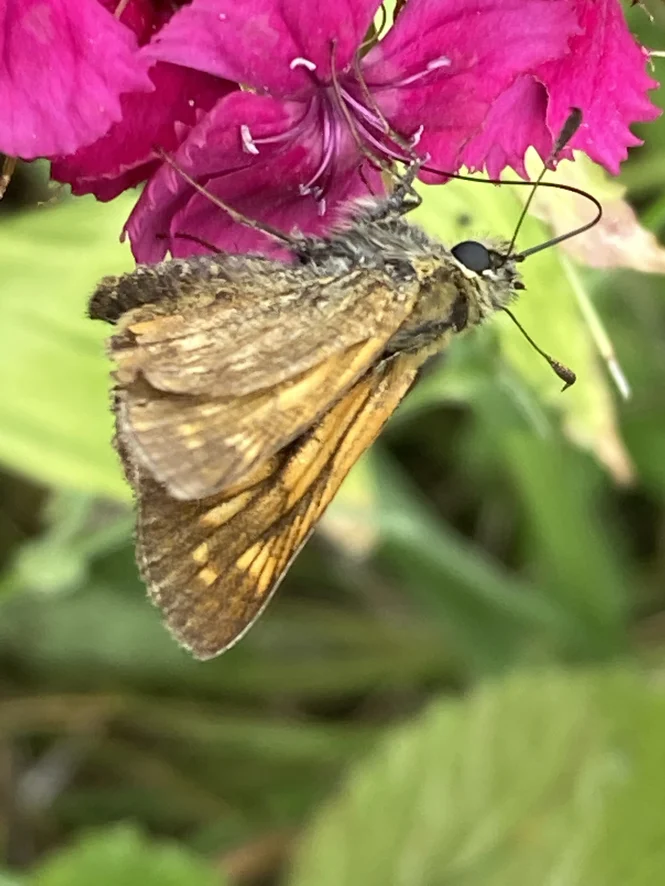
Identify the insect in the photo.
Ochlodes sylvanus (also Ochlodes venata)
